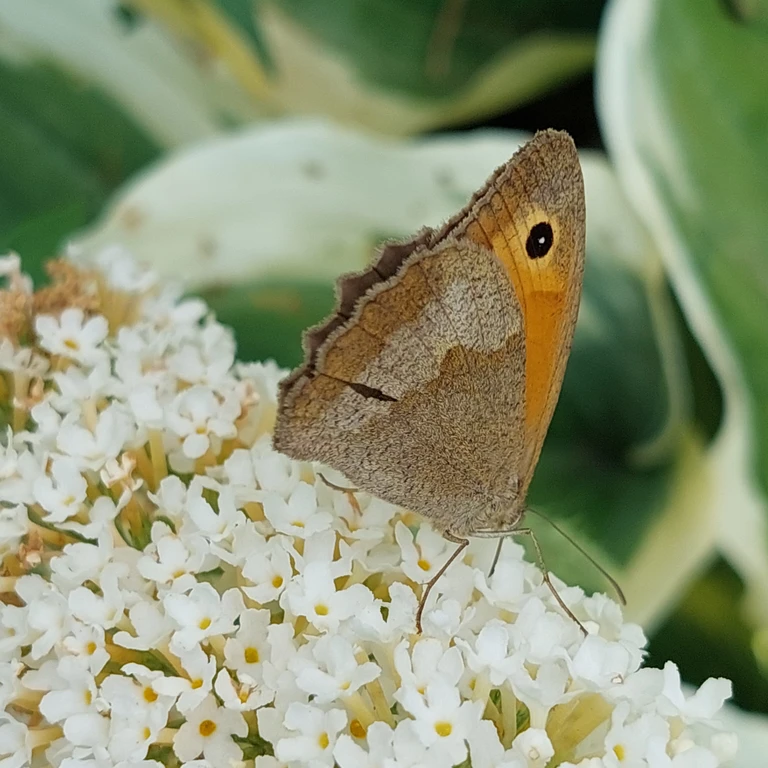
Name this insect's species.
Maniola jurtina
